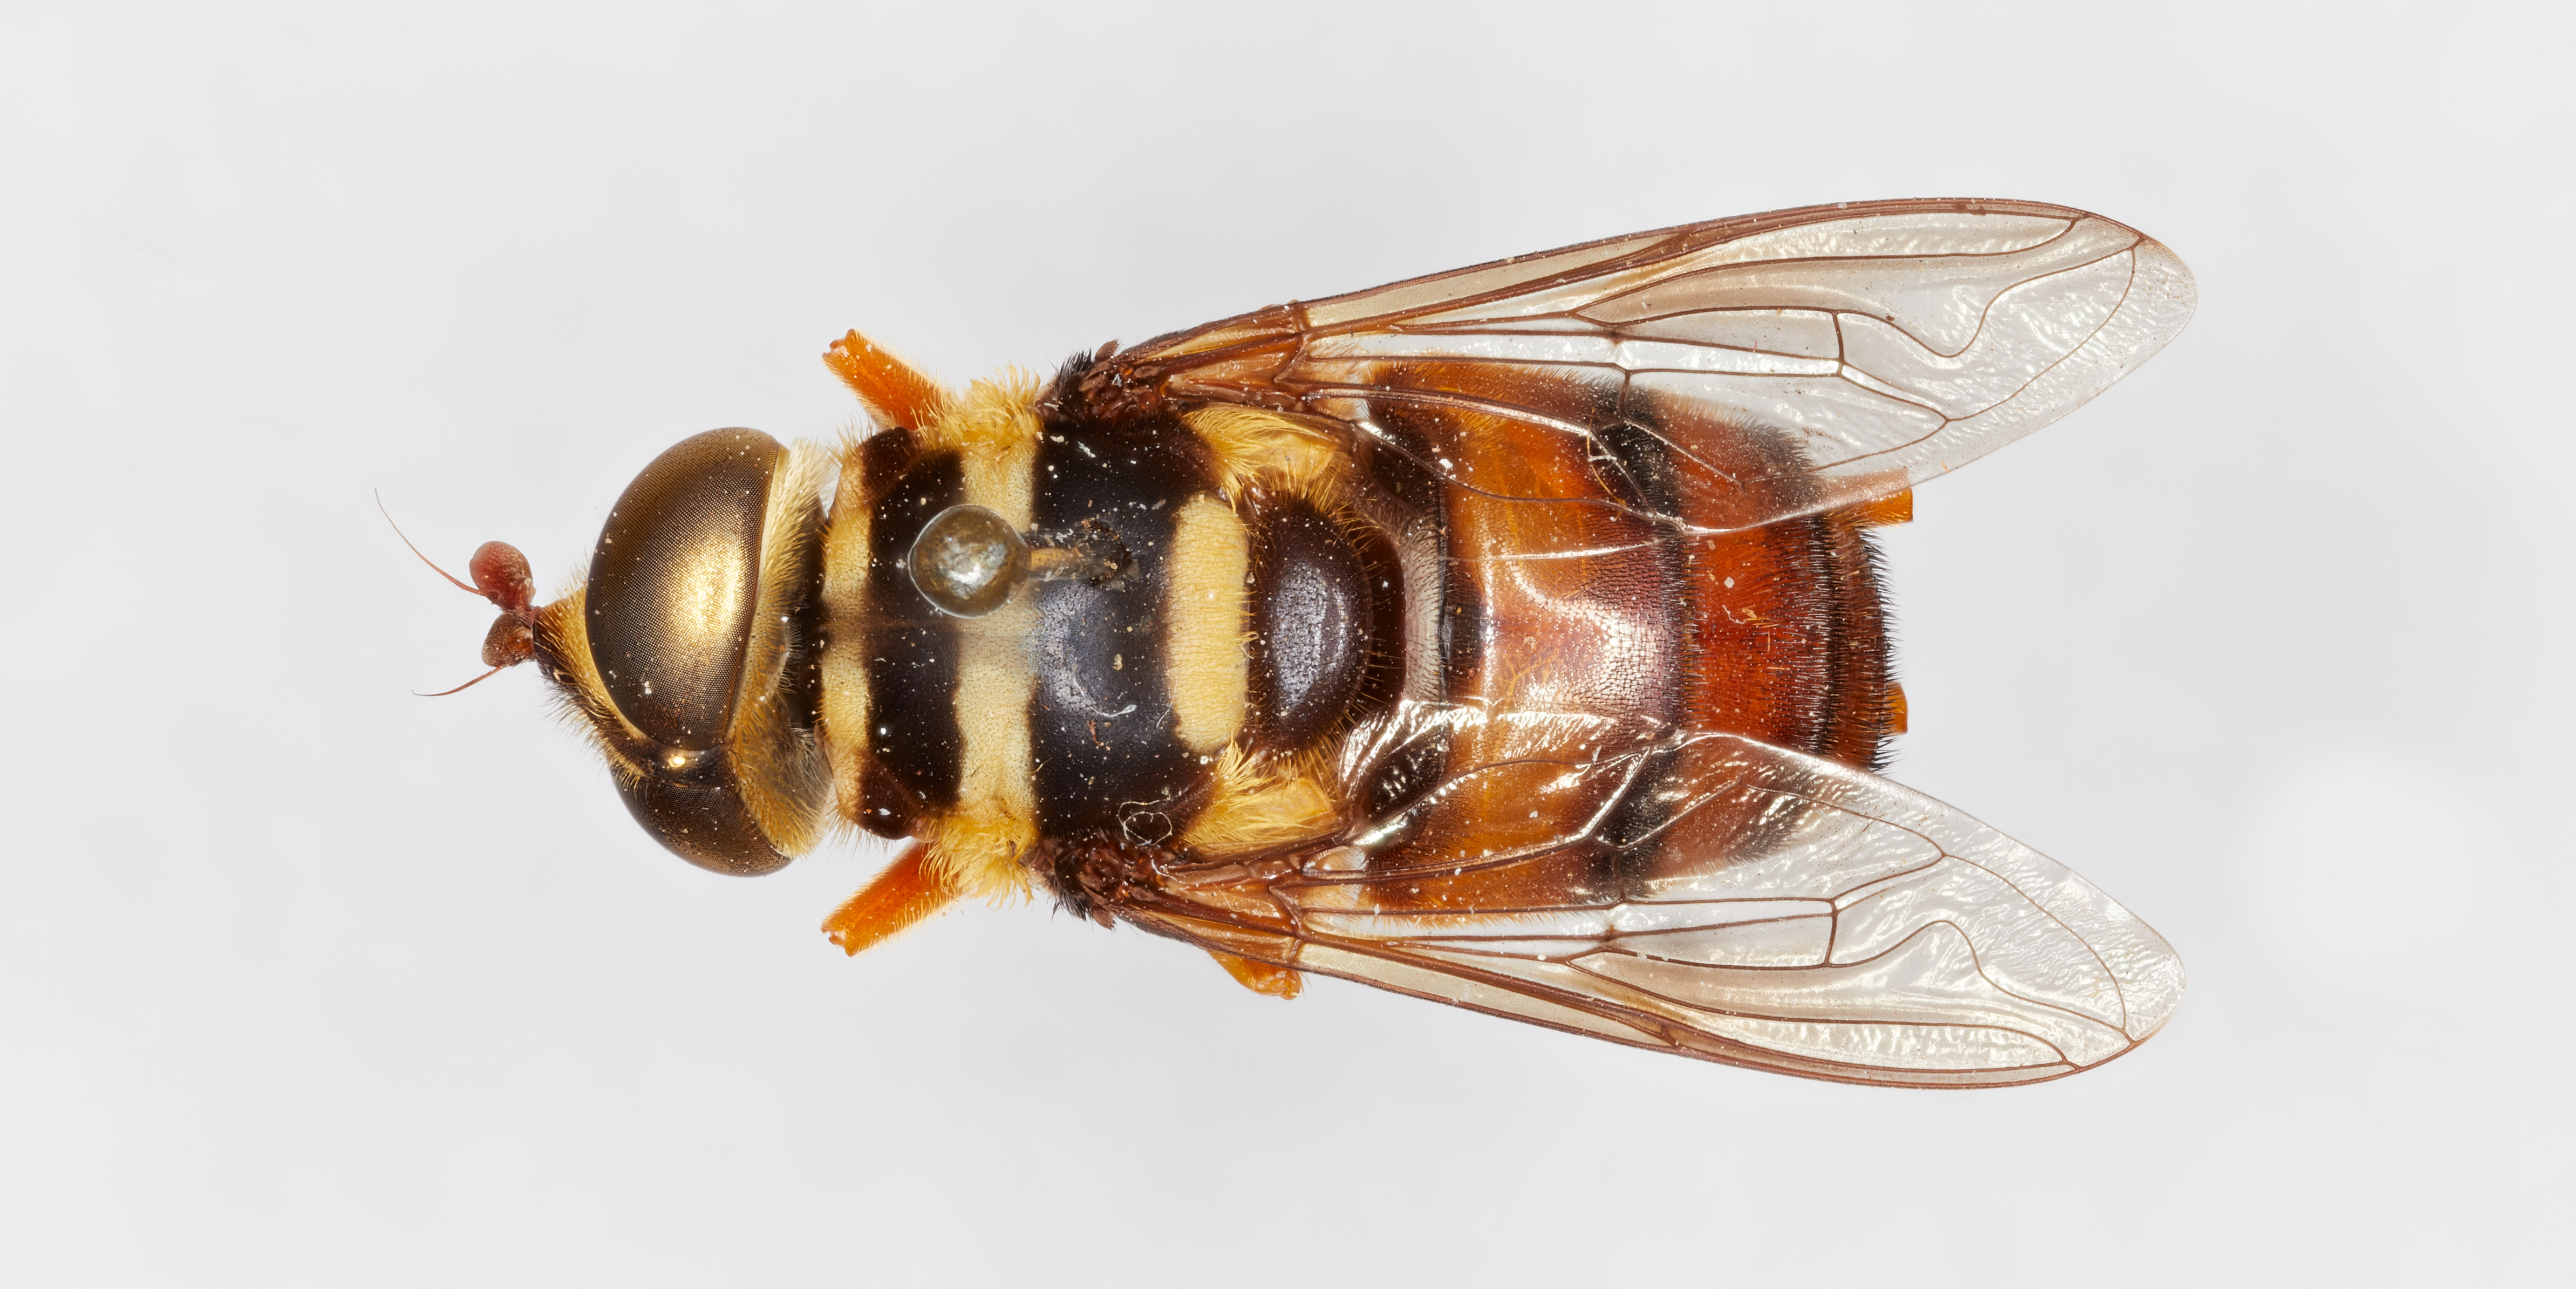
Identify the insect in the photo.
Meromacrus farri
